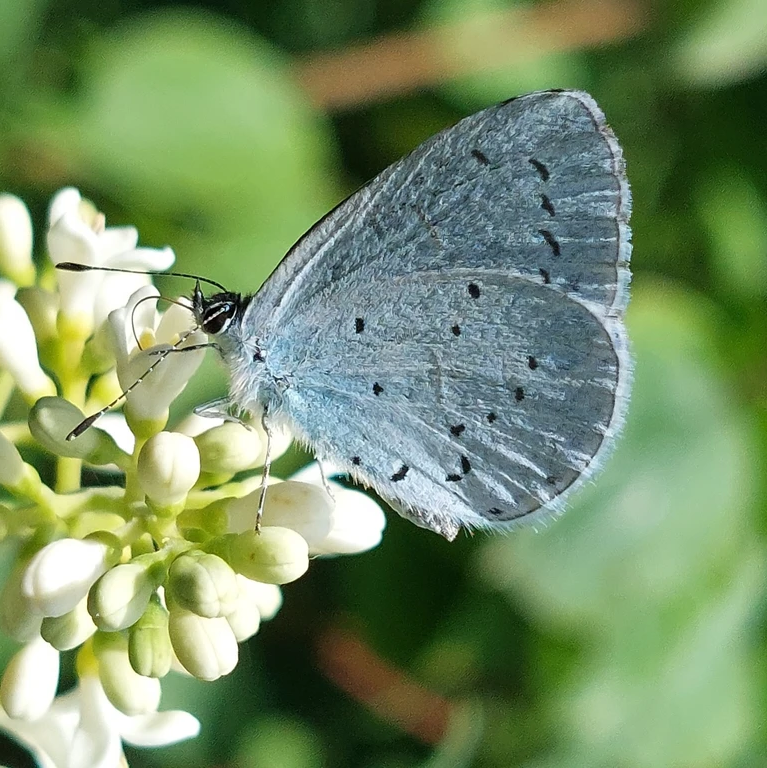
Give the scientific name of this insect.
Celastrina argiolus
